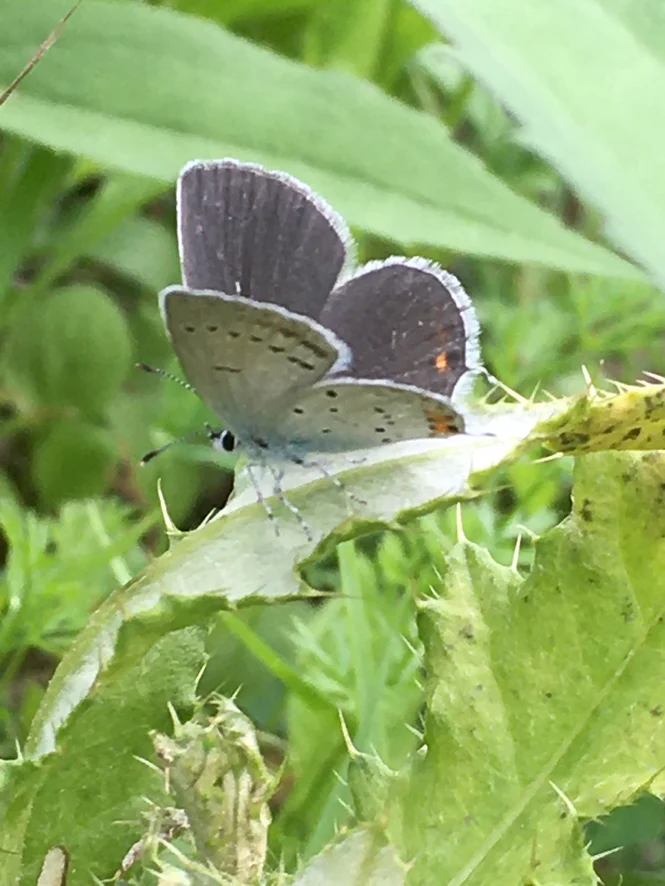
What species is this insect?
Cupido argiades (also Elkalyce argiades)
